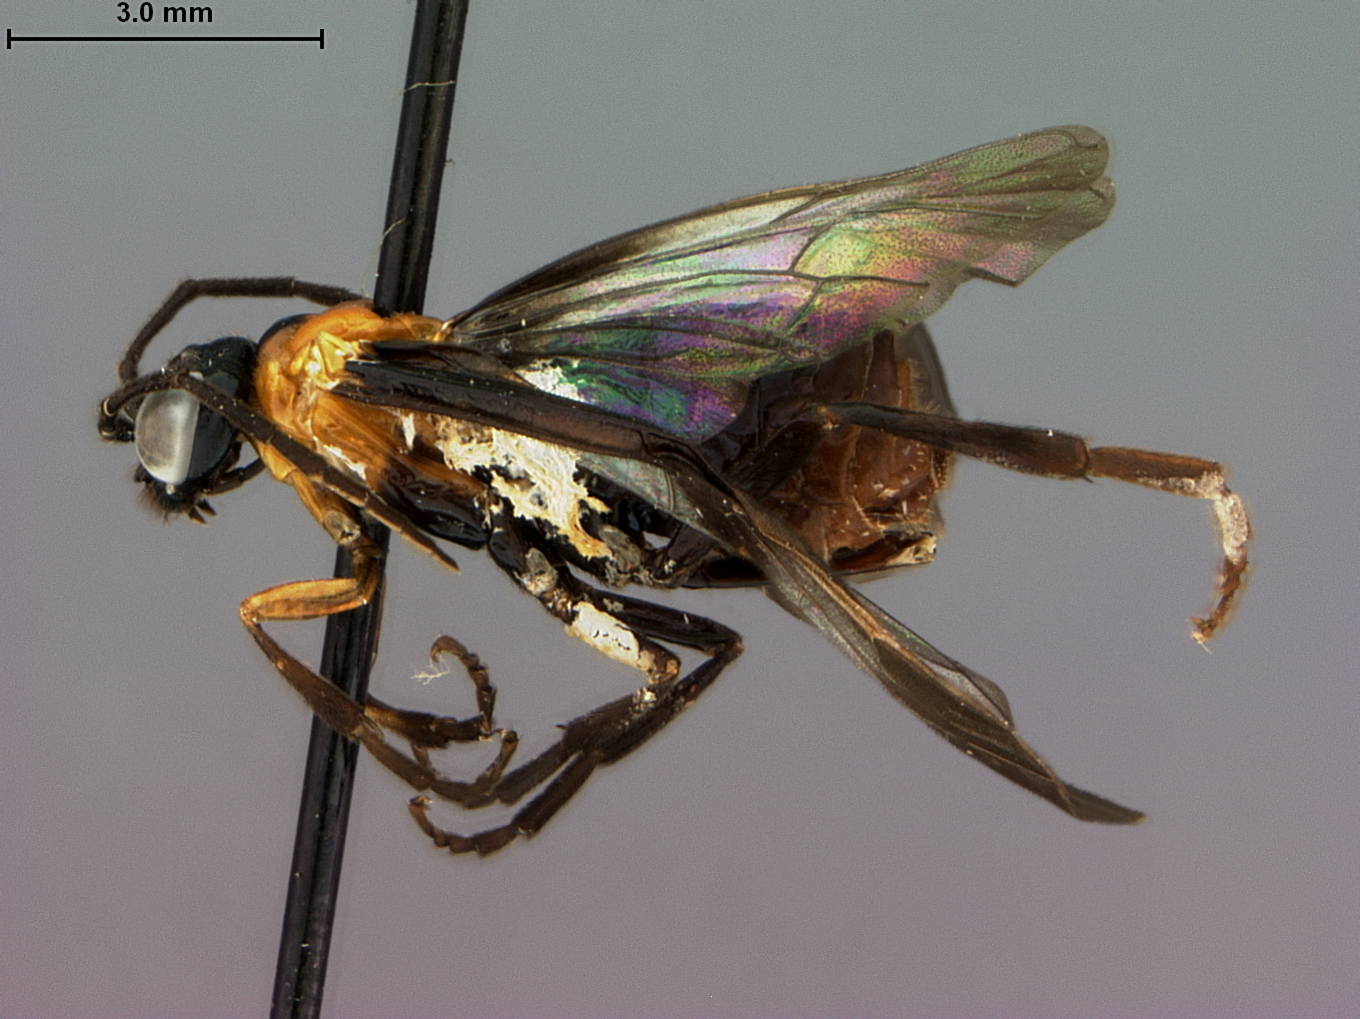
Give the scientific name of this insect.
Acidiophora manni
